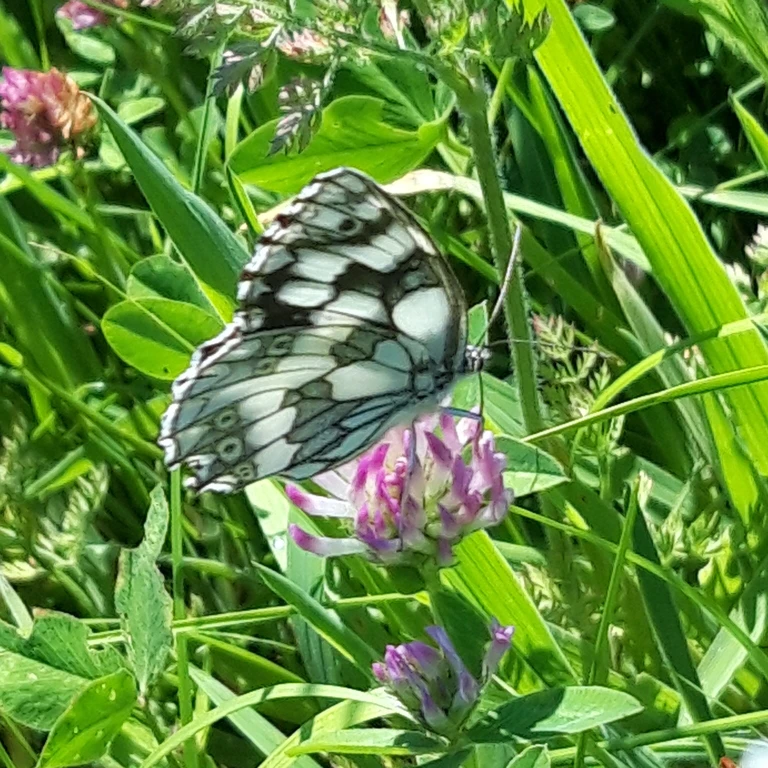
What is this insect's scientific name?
Melanargia galathea
